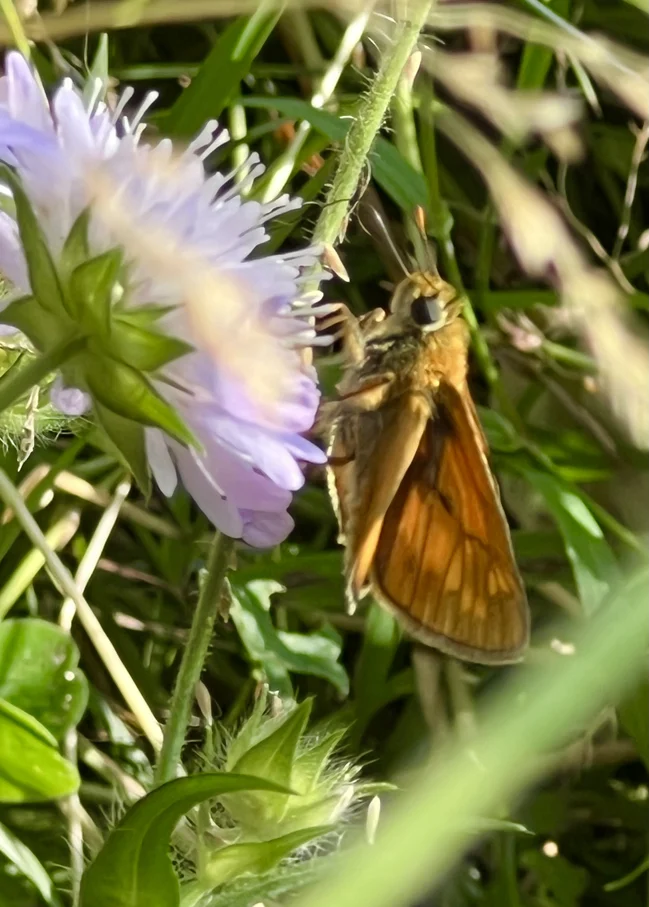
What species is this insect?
Ochlodes sylvanus (also Ochlodes venata)
